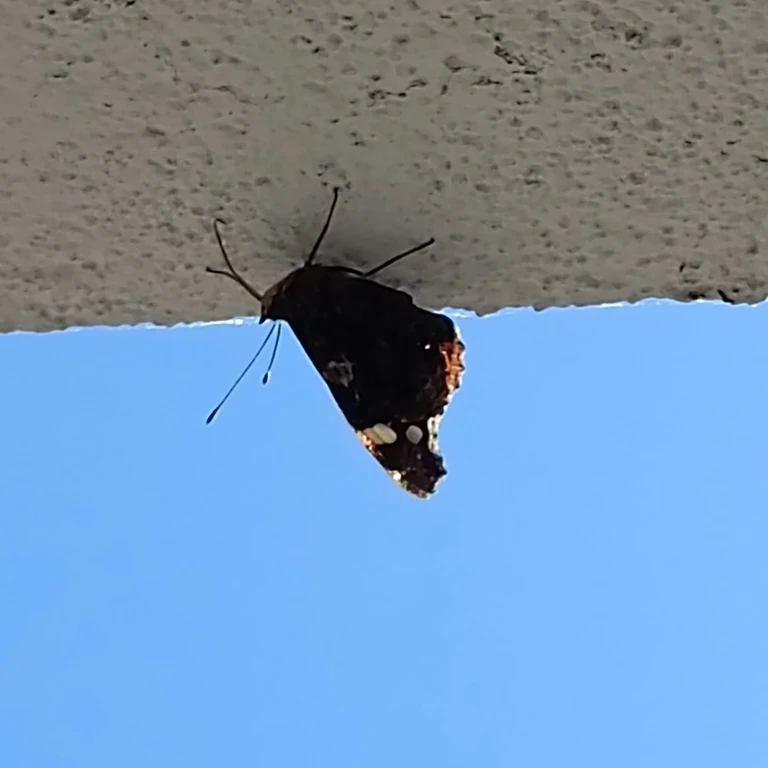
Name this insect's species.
Vanessa atalanta
